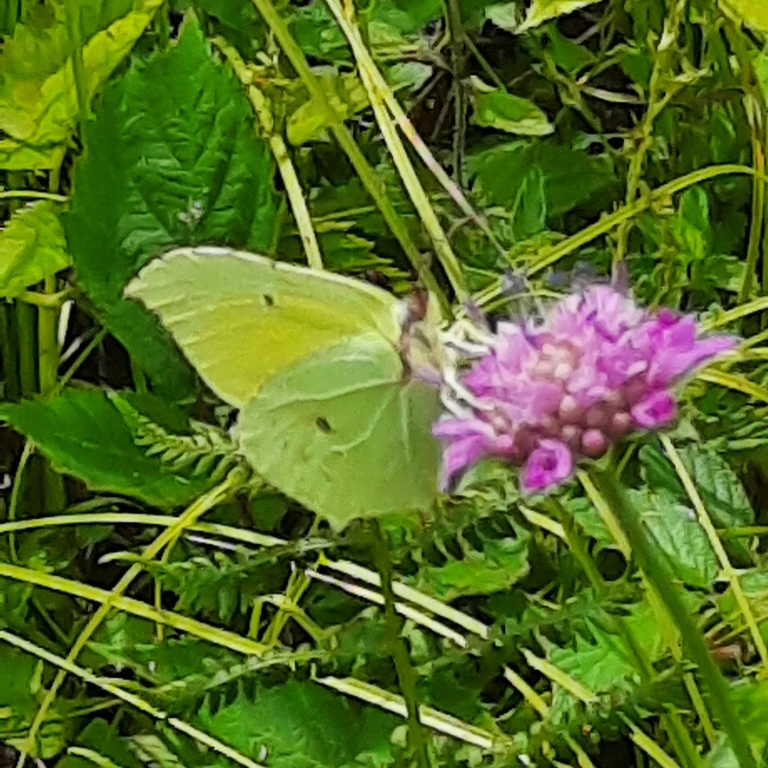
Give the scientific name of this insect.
Gonepteryx rhamni
